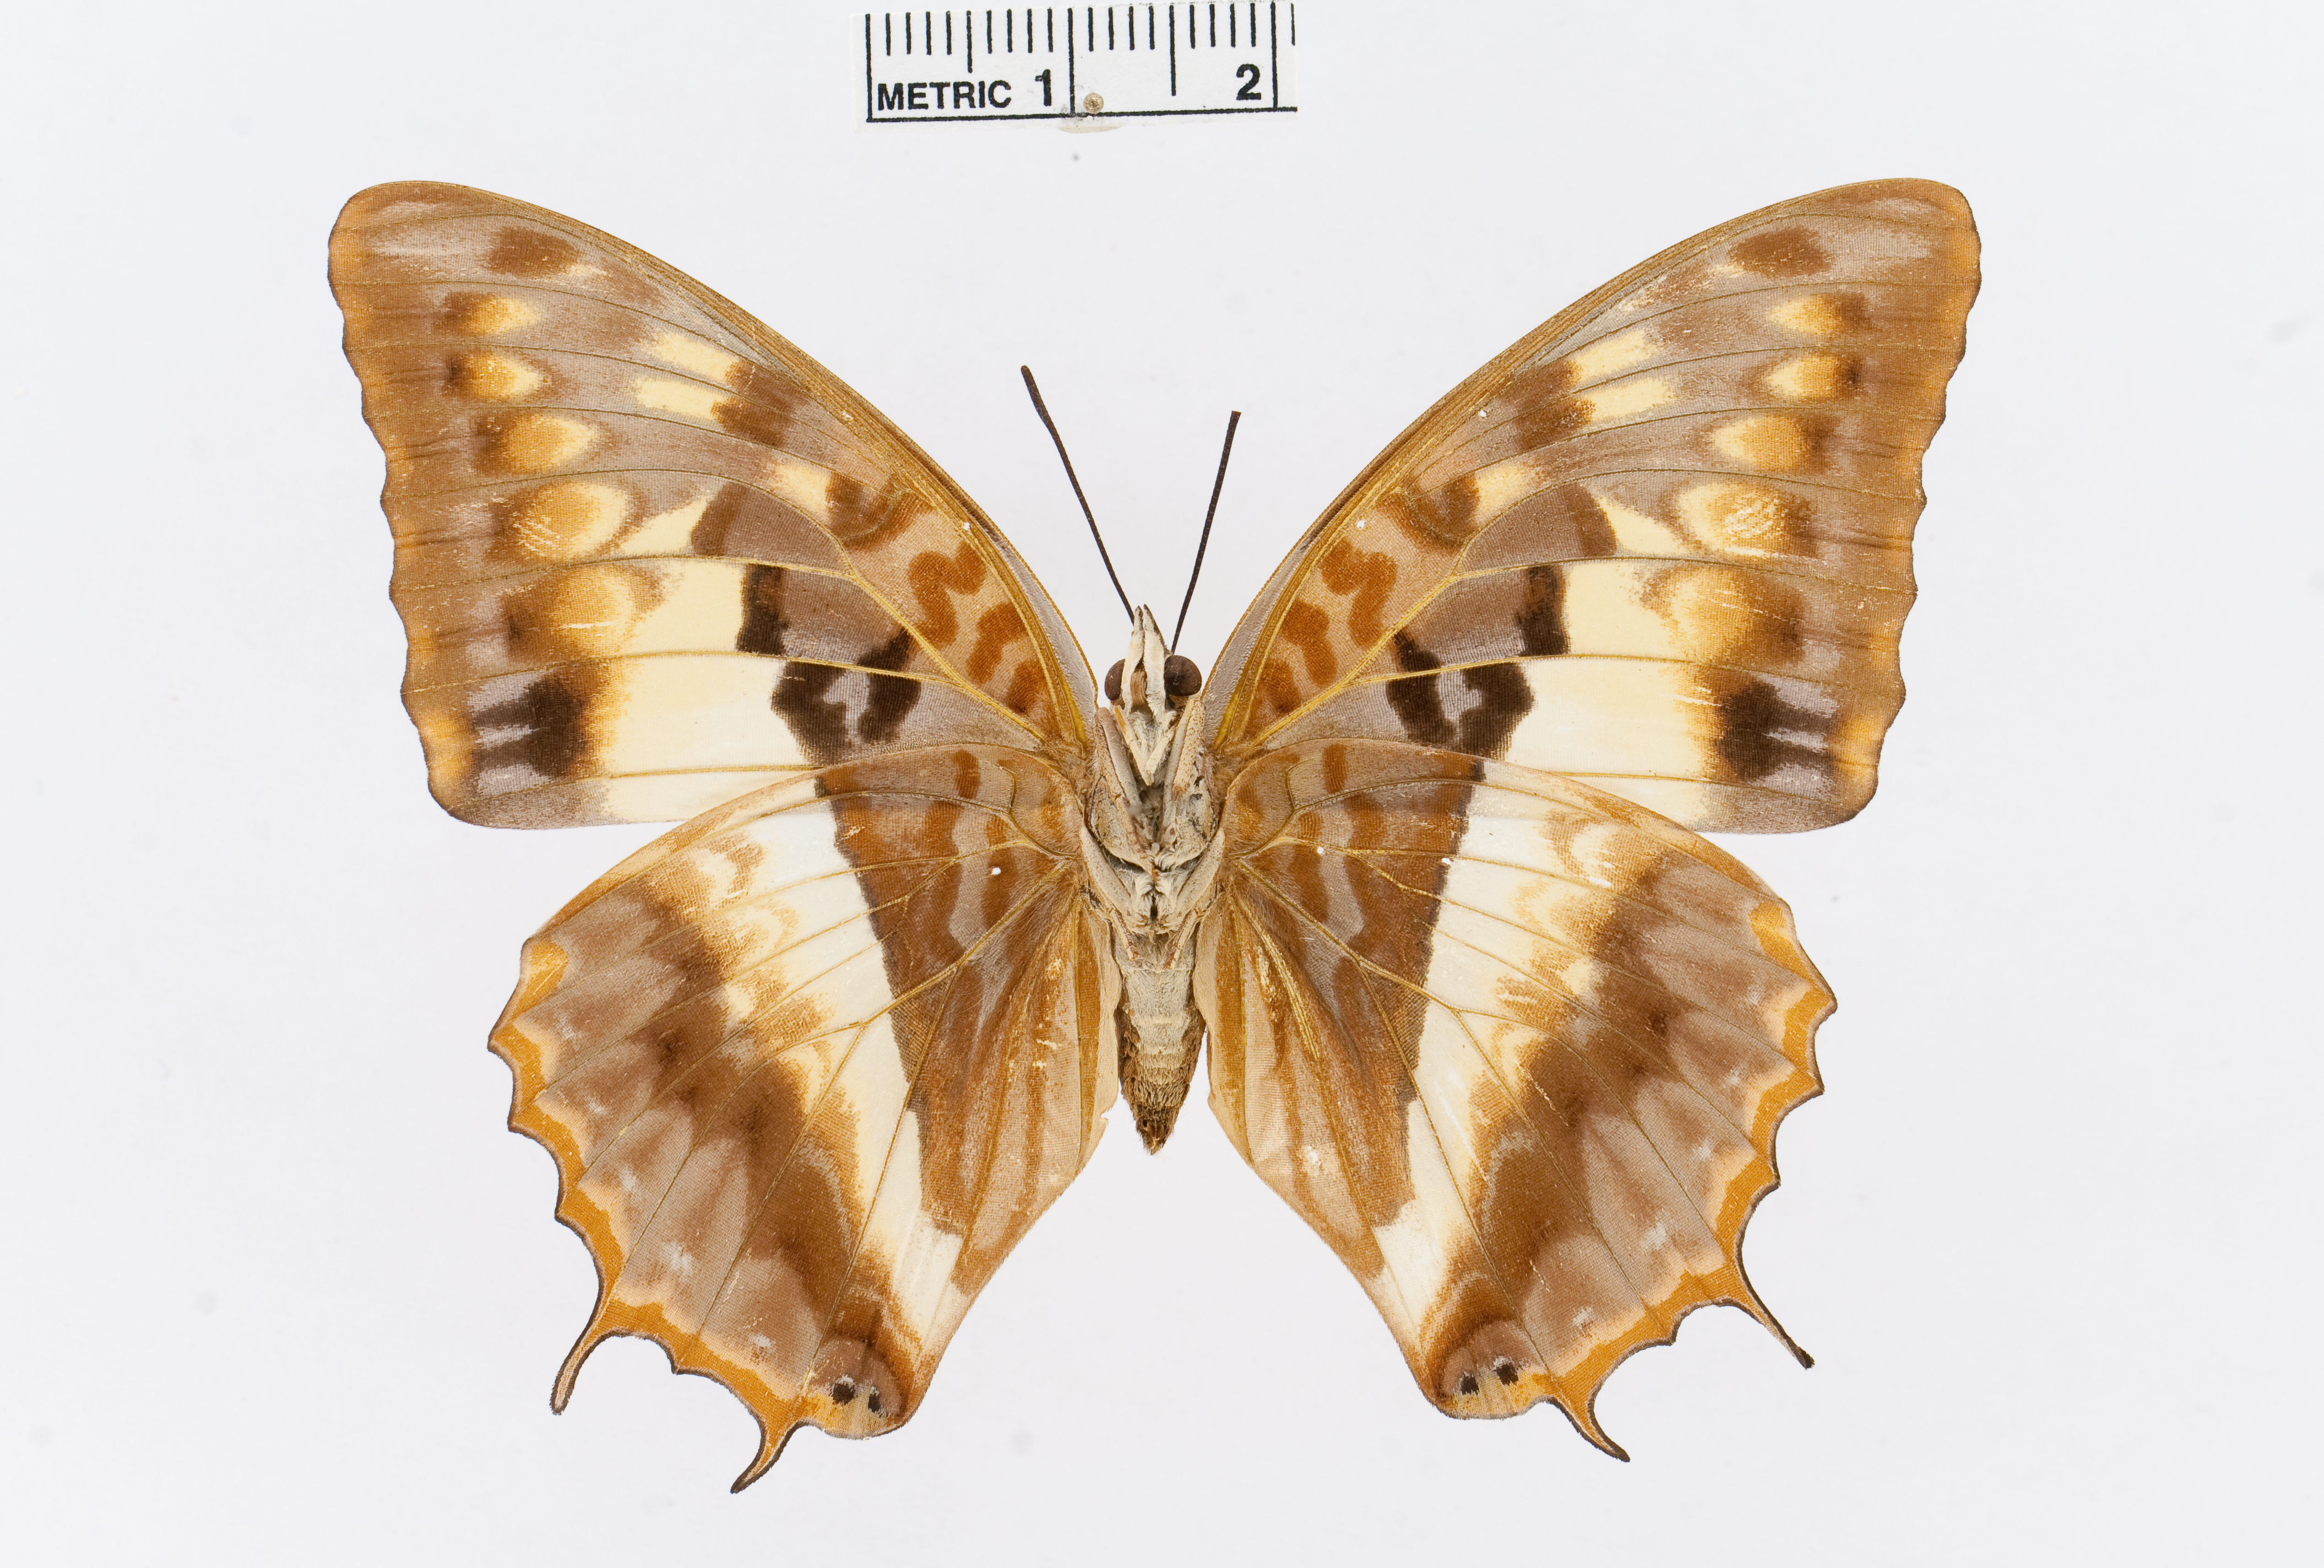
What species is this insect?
Charaxes cynthia
